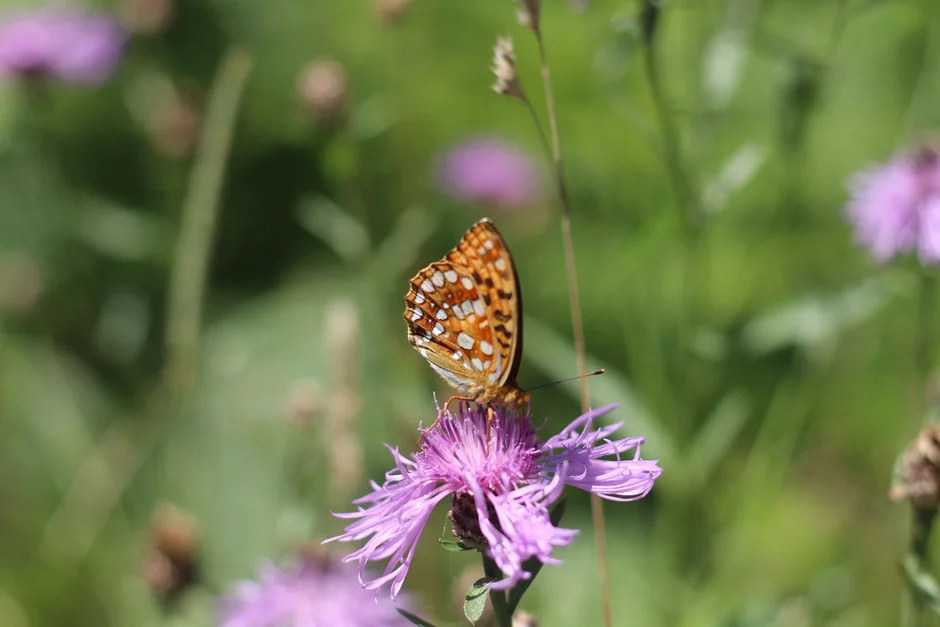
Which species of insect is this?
Fabriciana adippe
